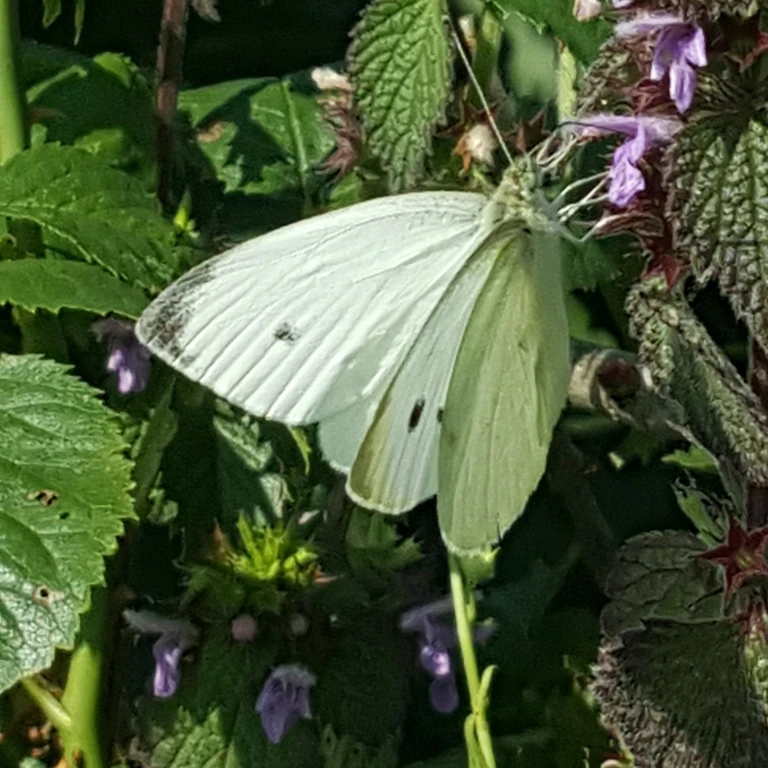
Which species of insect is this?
Pieris rapae
